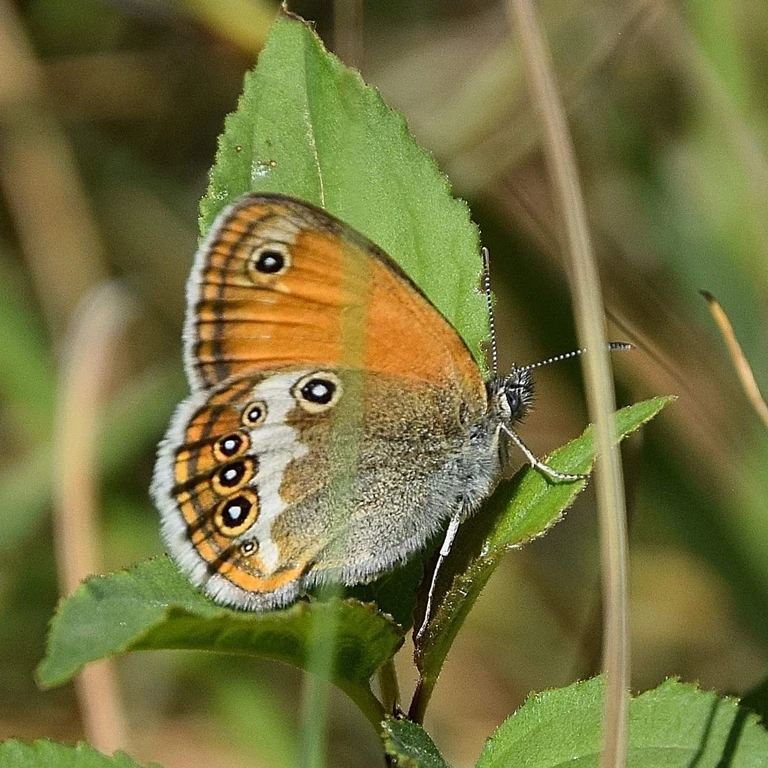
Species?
Coenonympha arcania
